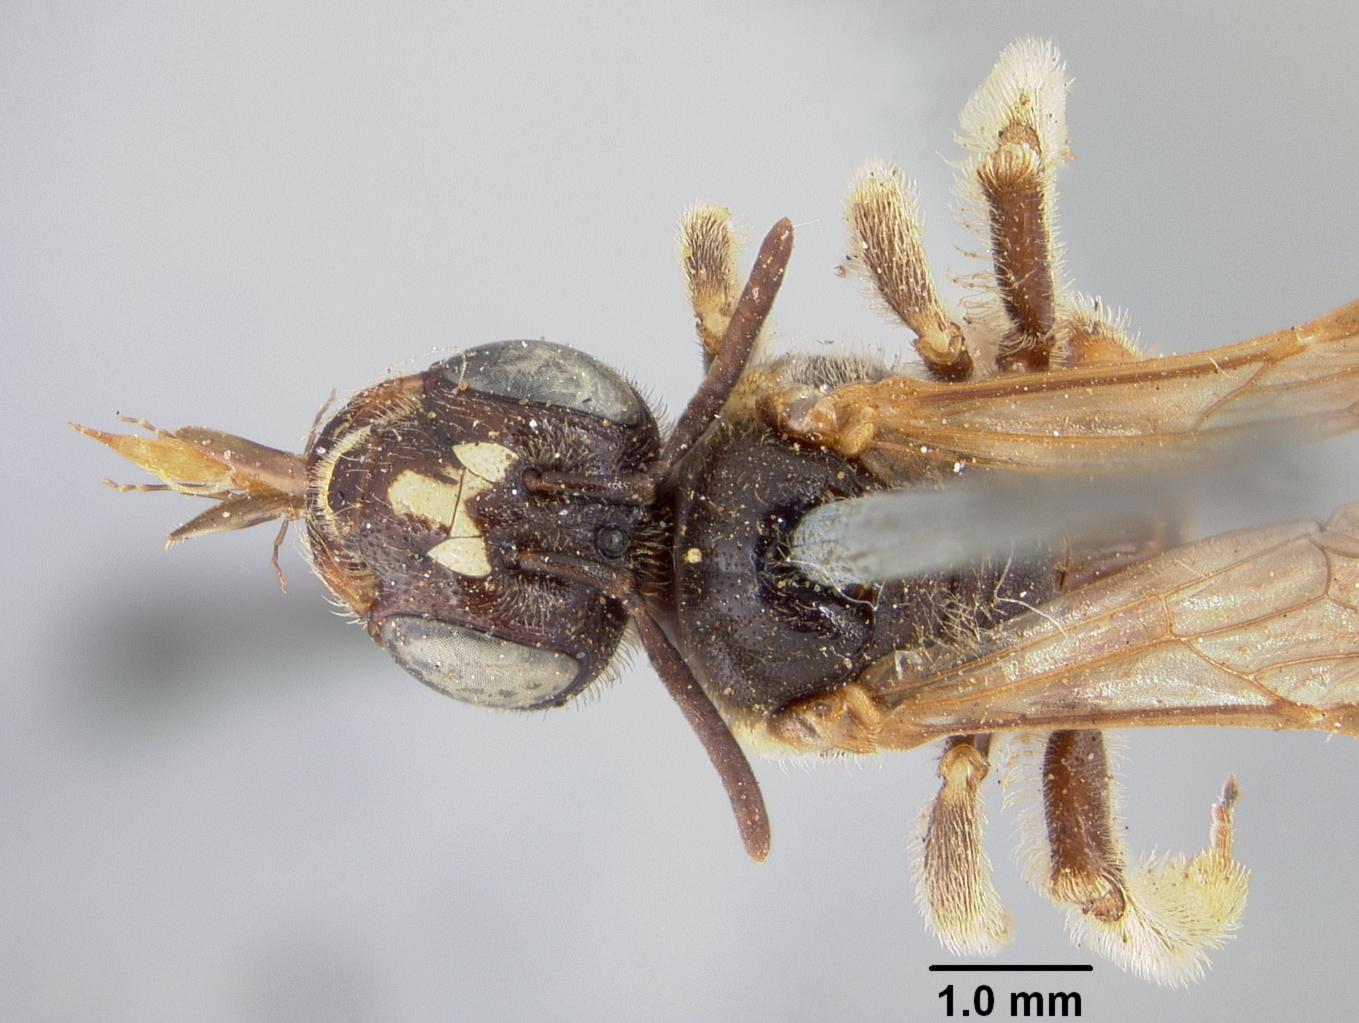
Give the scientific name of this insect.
Protandrena bishoppi
